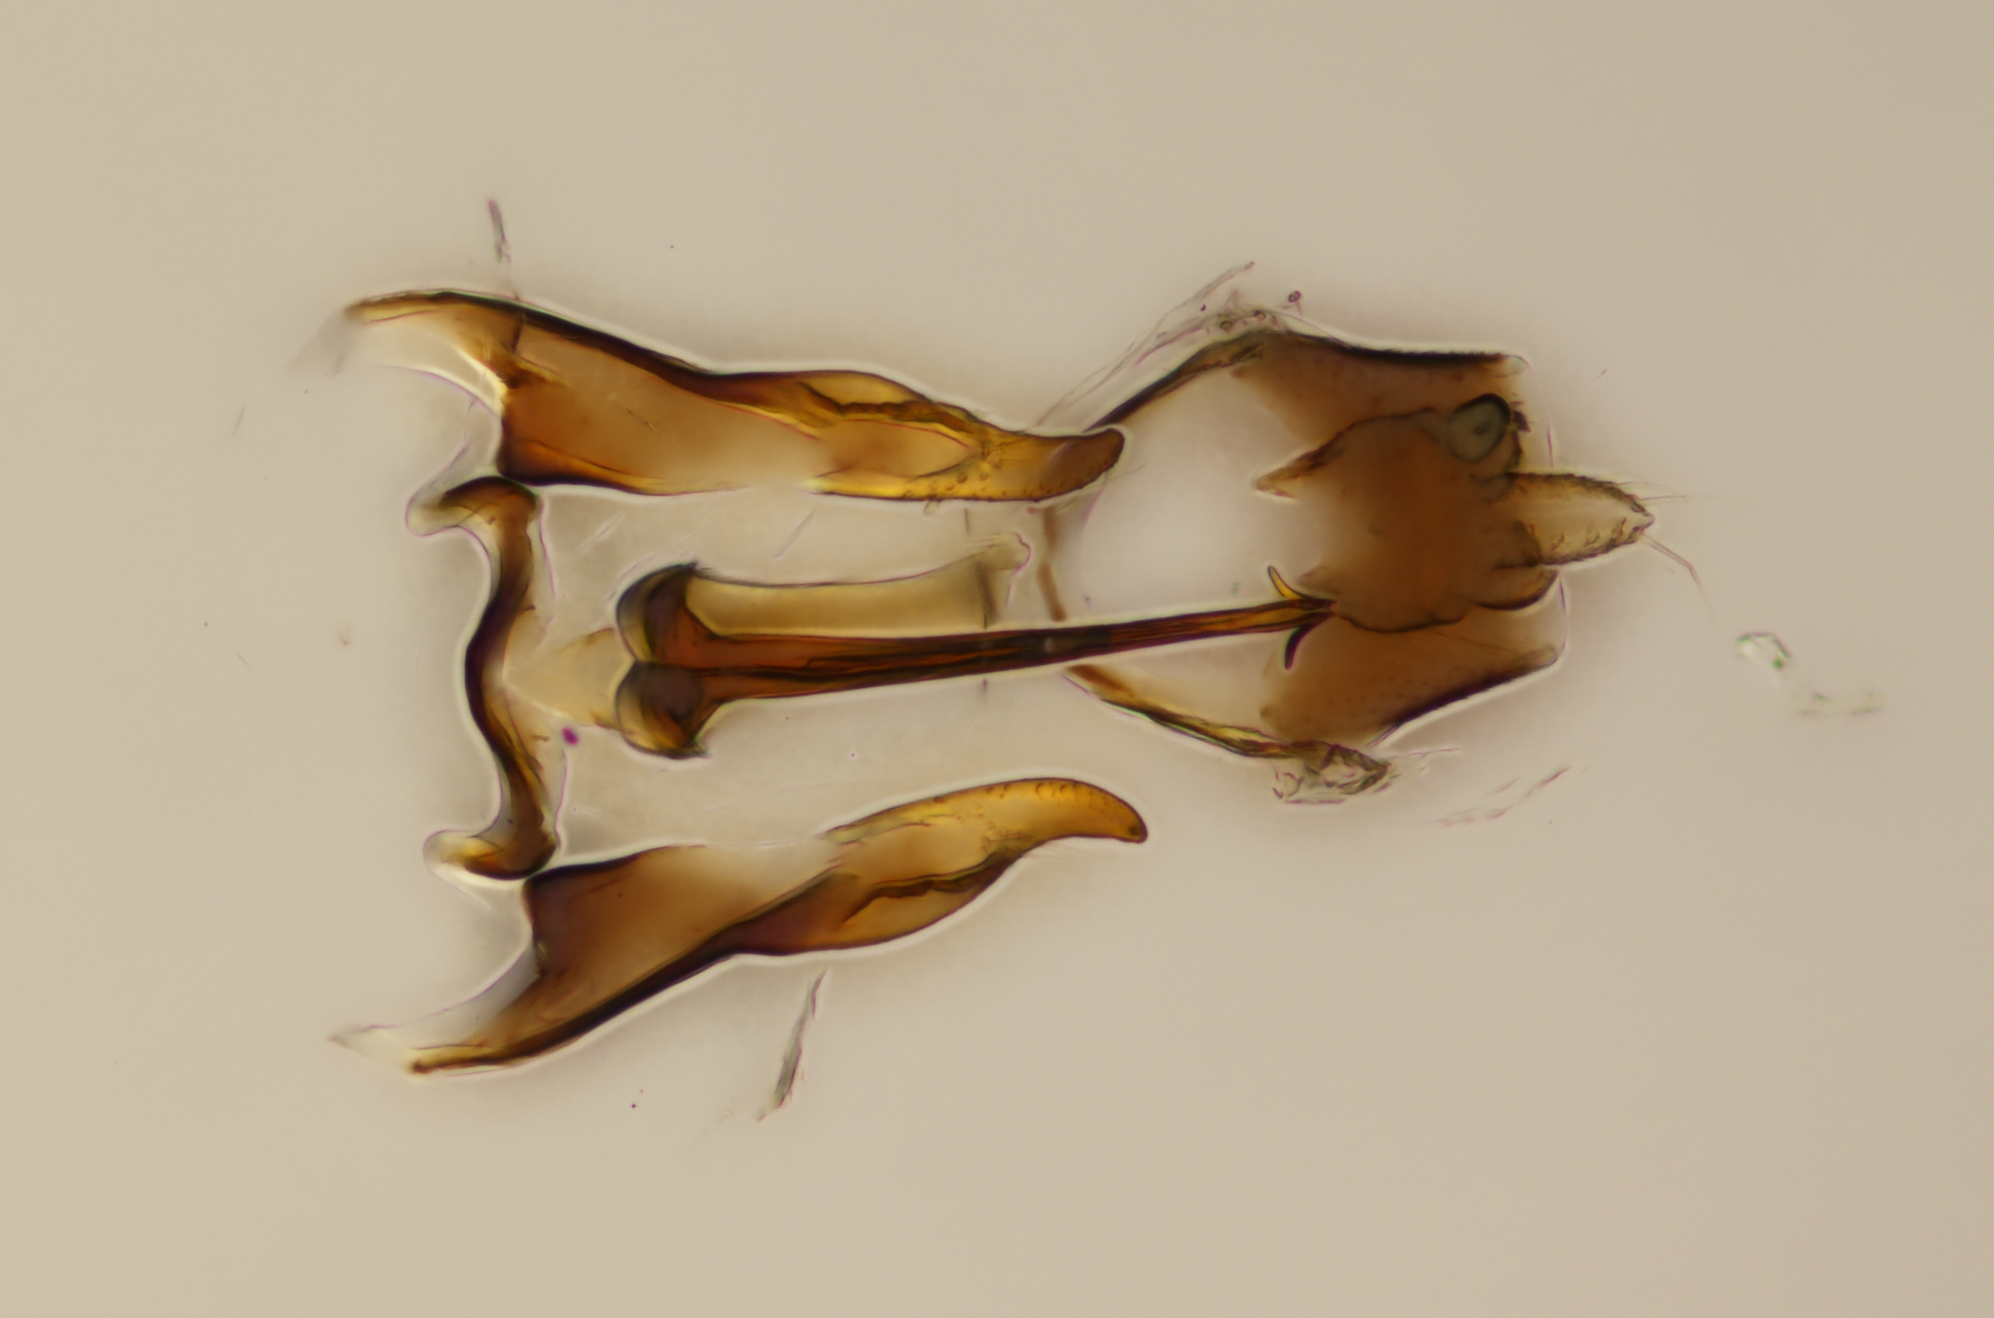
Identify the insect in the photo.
Scaphytopius speciosus
